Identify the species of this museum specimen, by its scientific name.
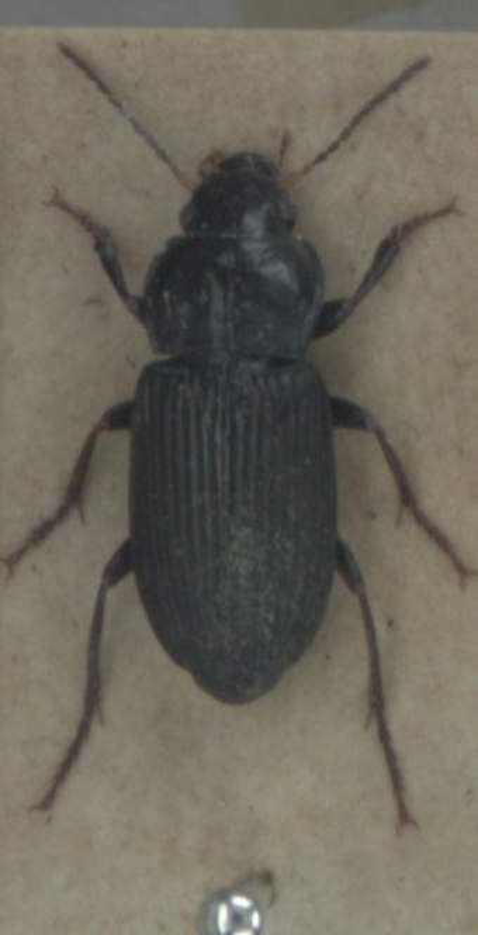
Anisodactylus binotatus
